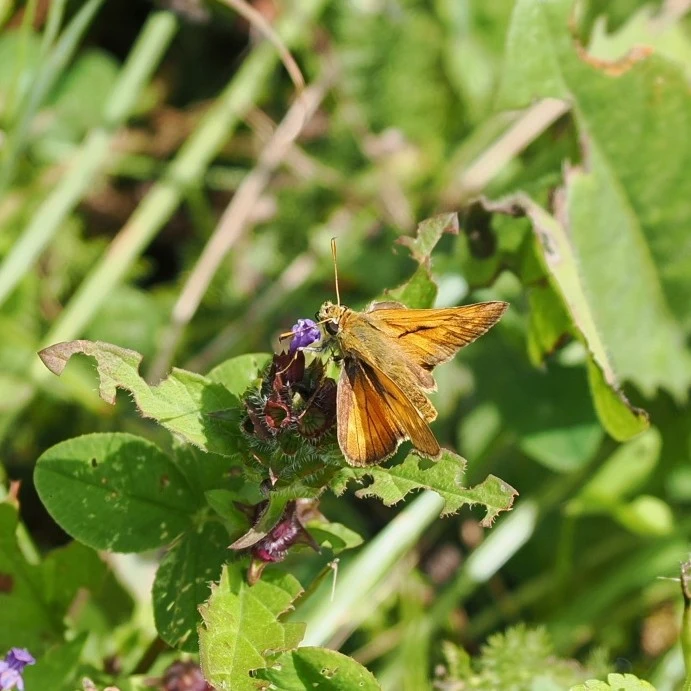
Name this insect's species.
Ochlodes sylvanus (also Ochlodes venata)
